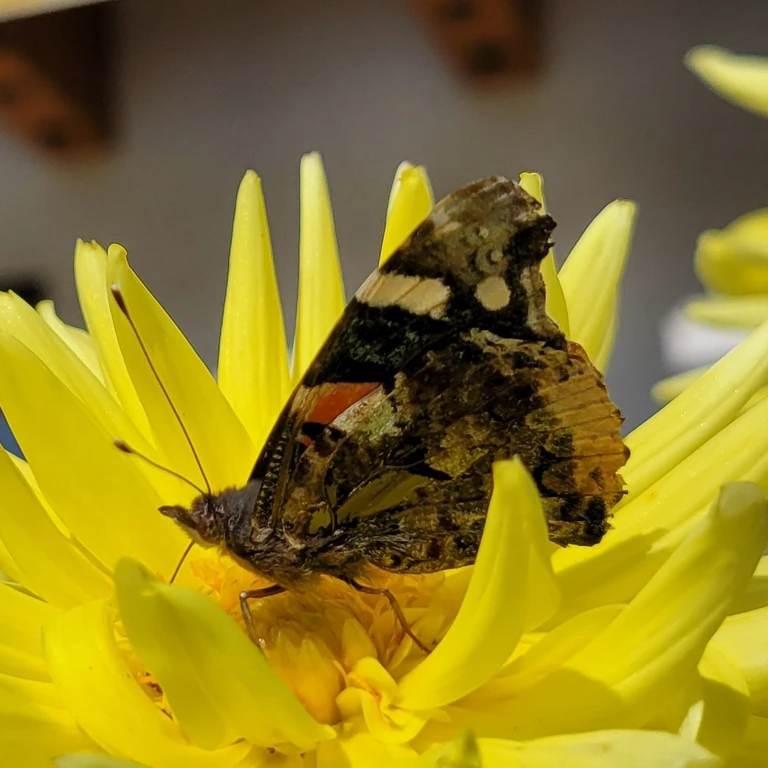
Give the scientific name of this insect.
Vanessa atalanta
